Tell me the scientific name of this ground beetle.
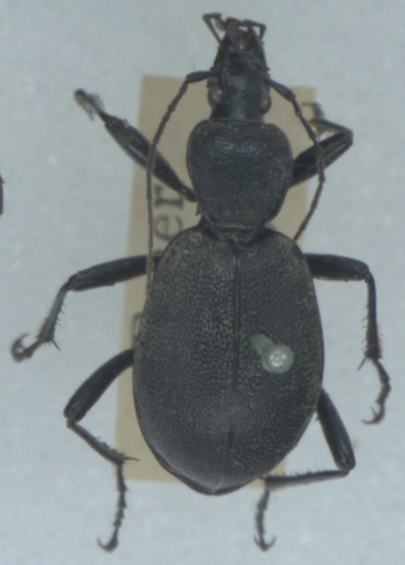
Cychrus caraboides
